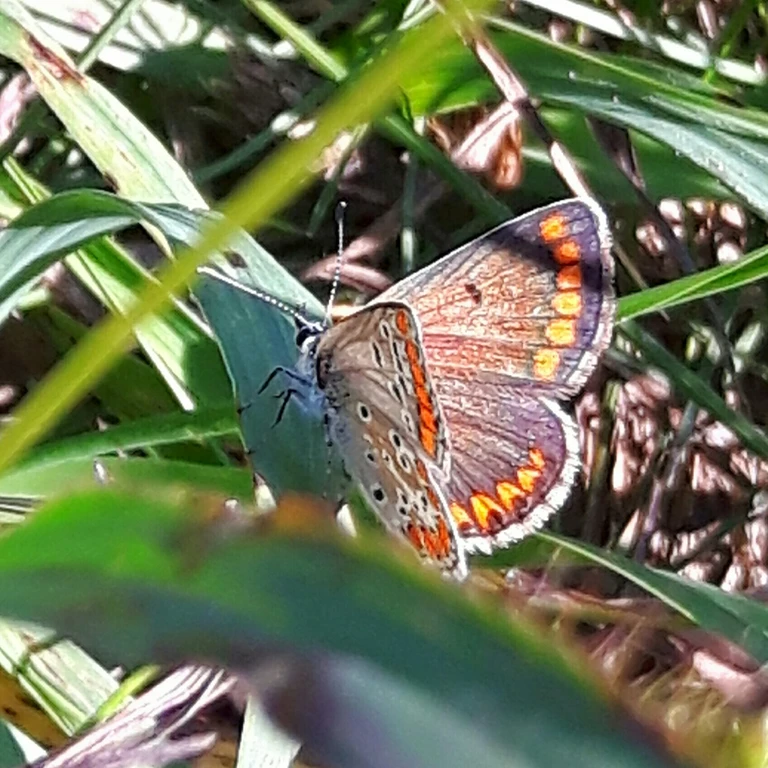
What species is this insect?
Aricia agestis/artaxerxes
